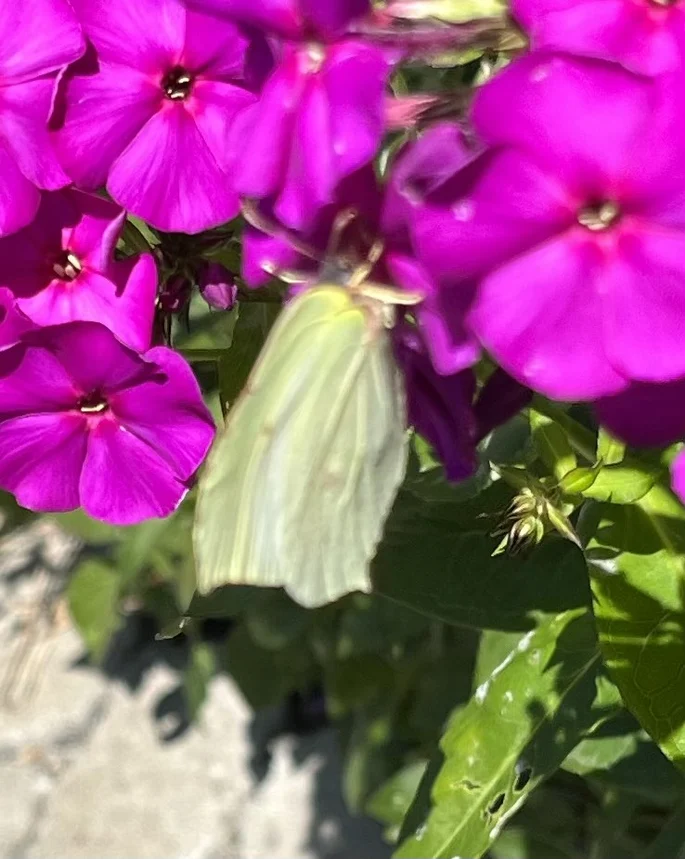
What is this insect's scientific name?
Gonepteryx rhamni
